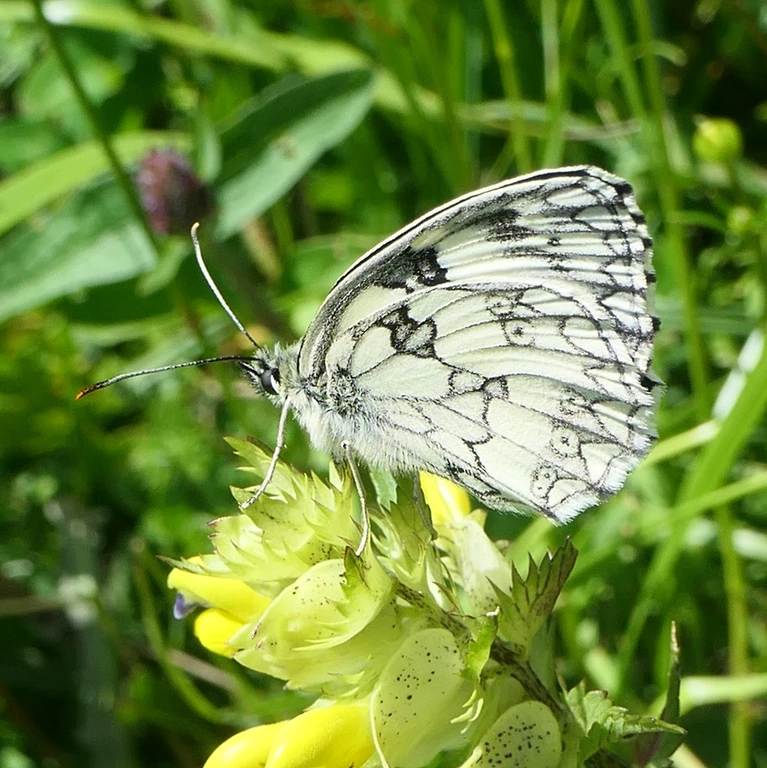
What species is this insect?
Melanargia galathea
